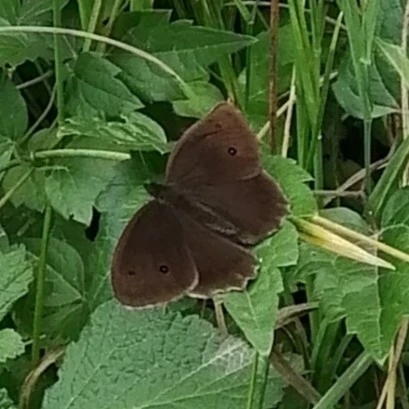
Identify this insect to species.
Minois dryas
